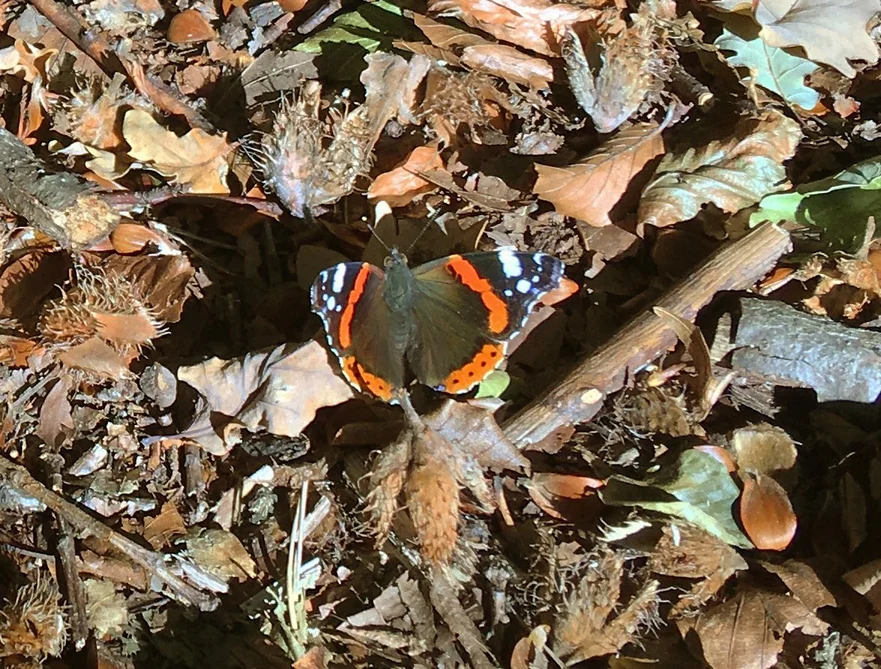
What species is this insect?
Vanessa atalanta
